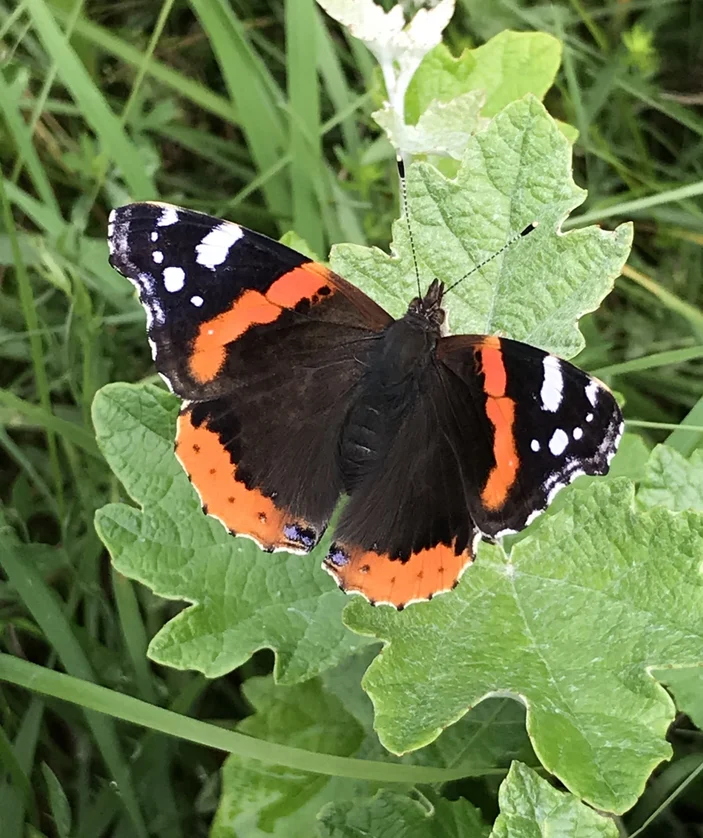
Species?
Vanessa atalanta
